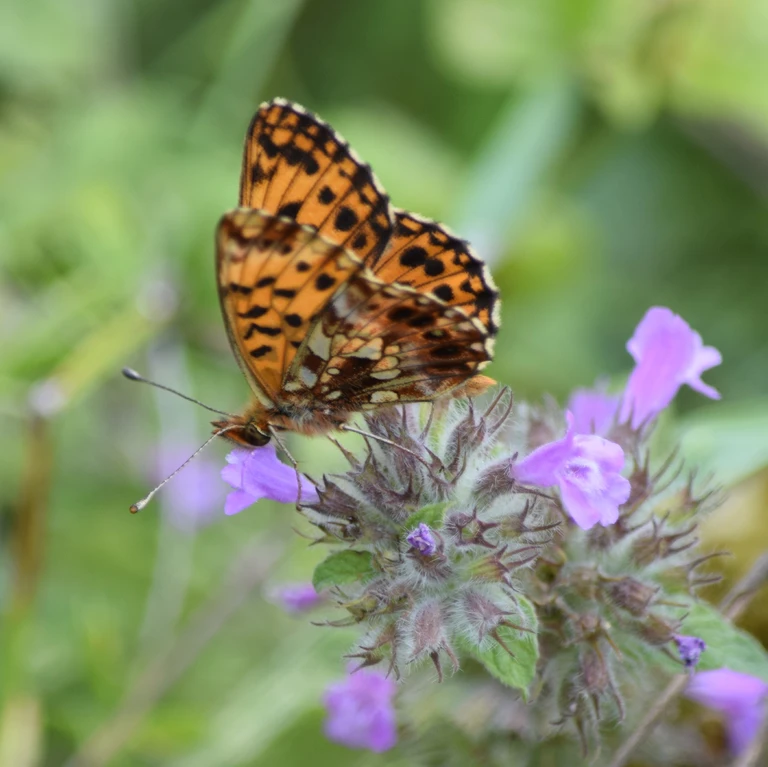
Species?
Boloria dia
